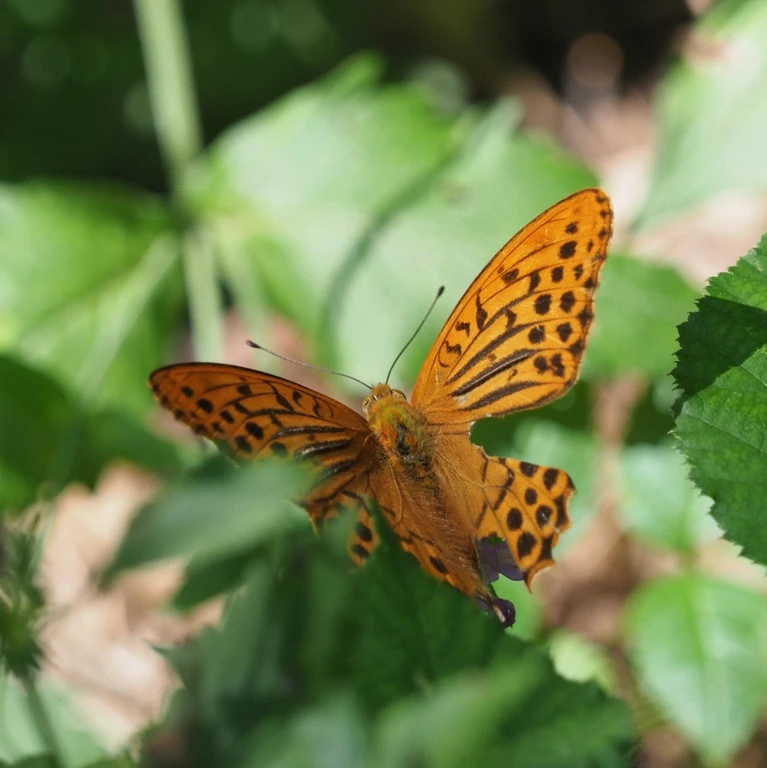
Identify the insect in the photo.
Argynnis paphia
